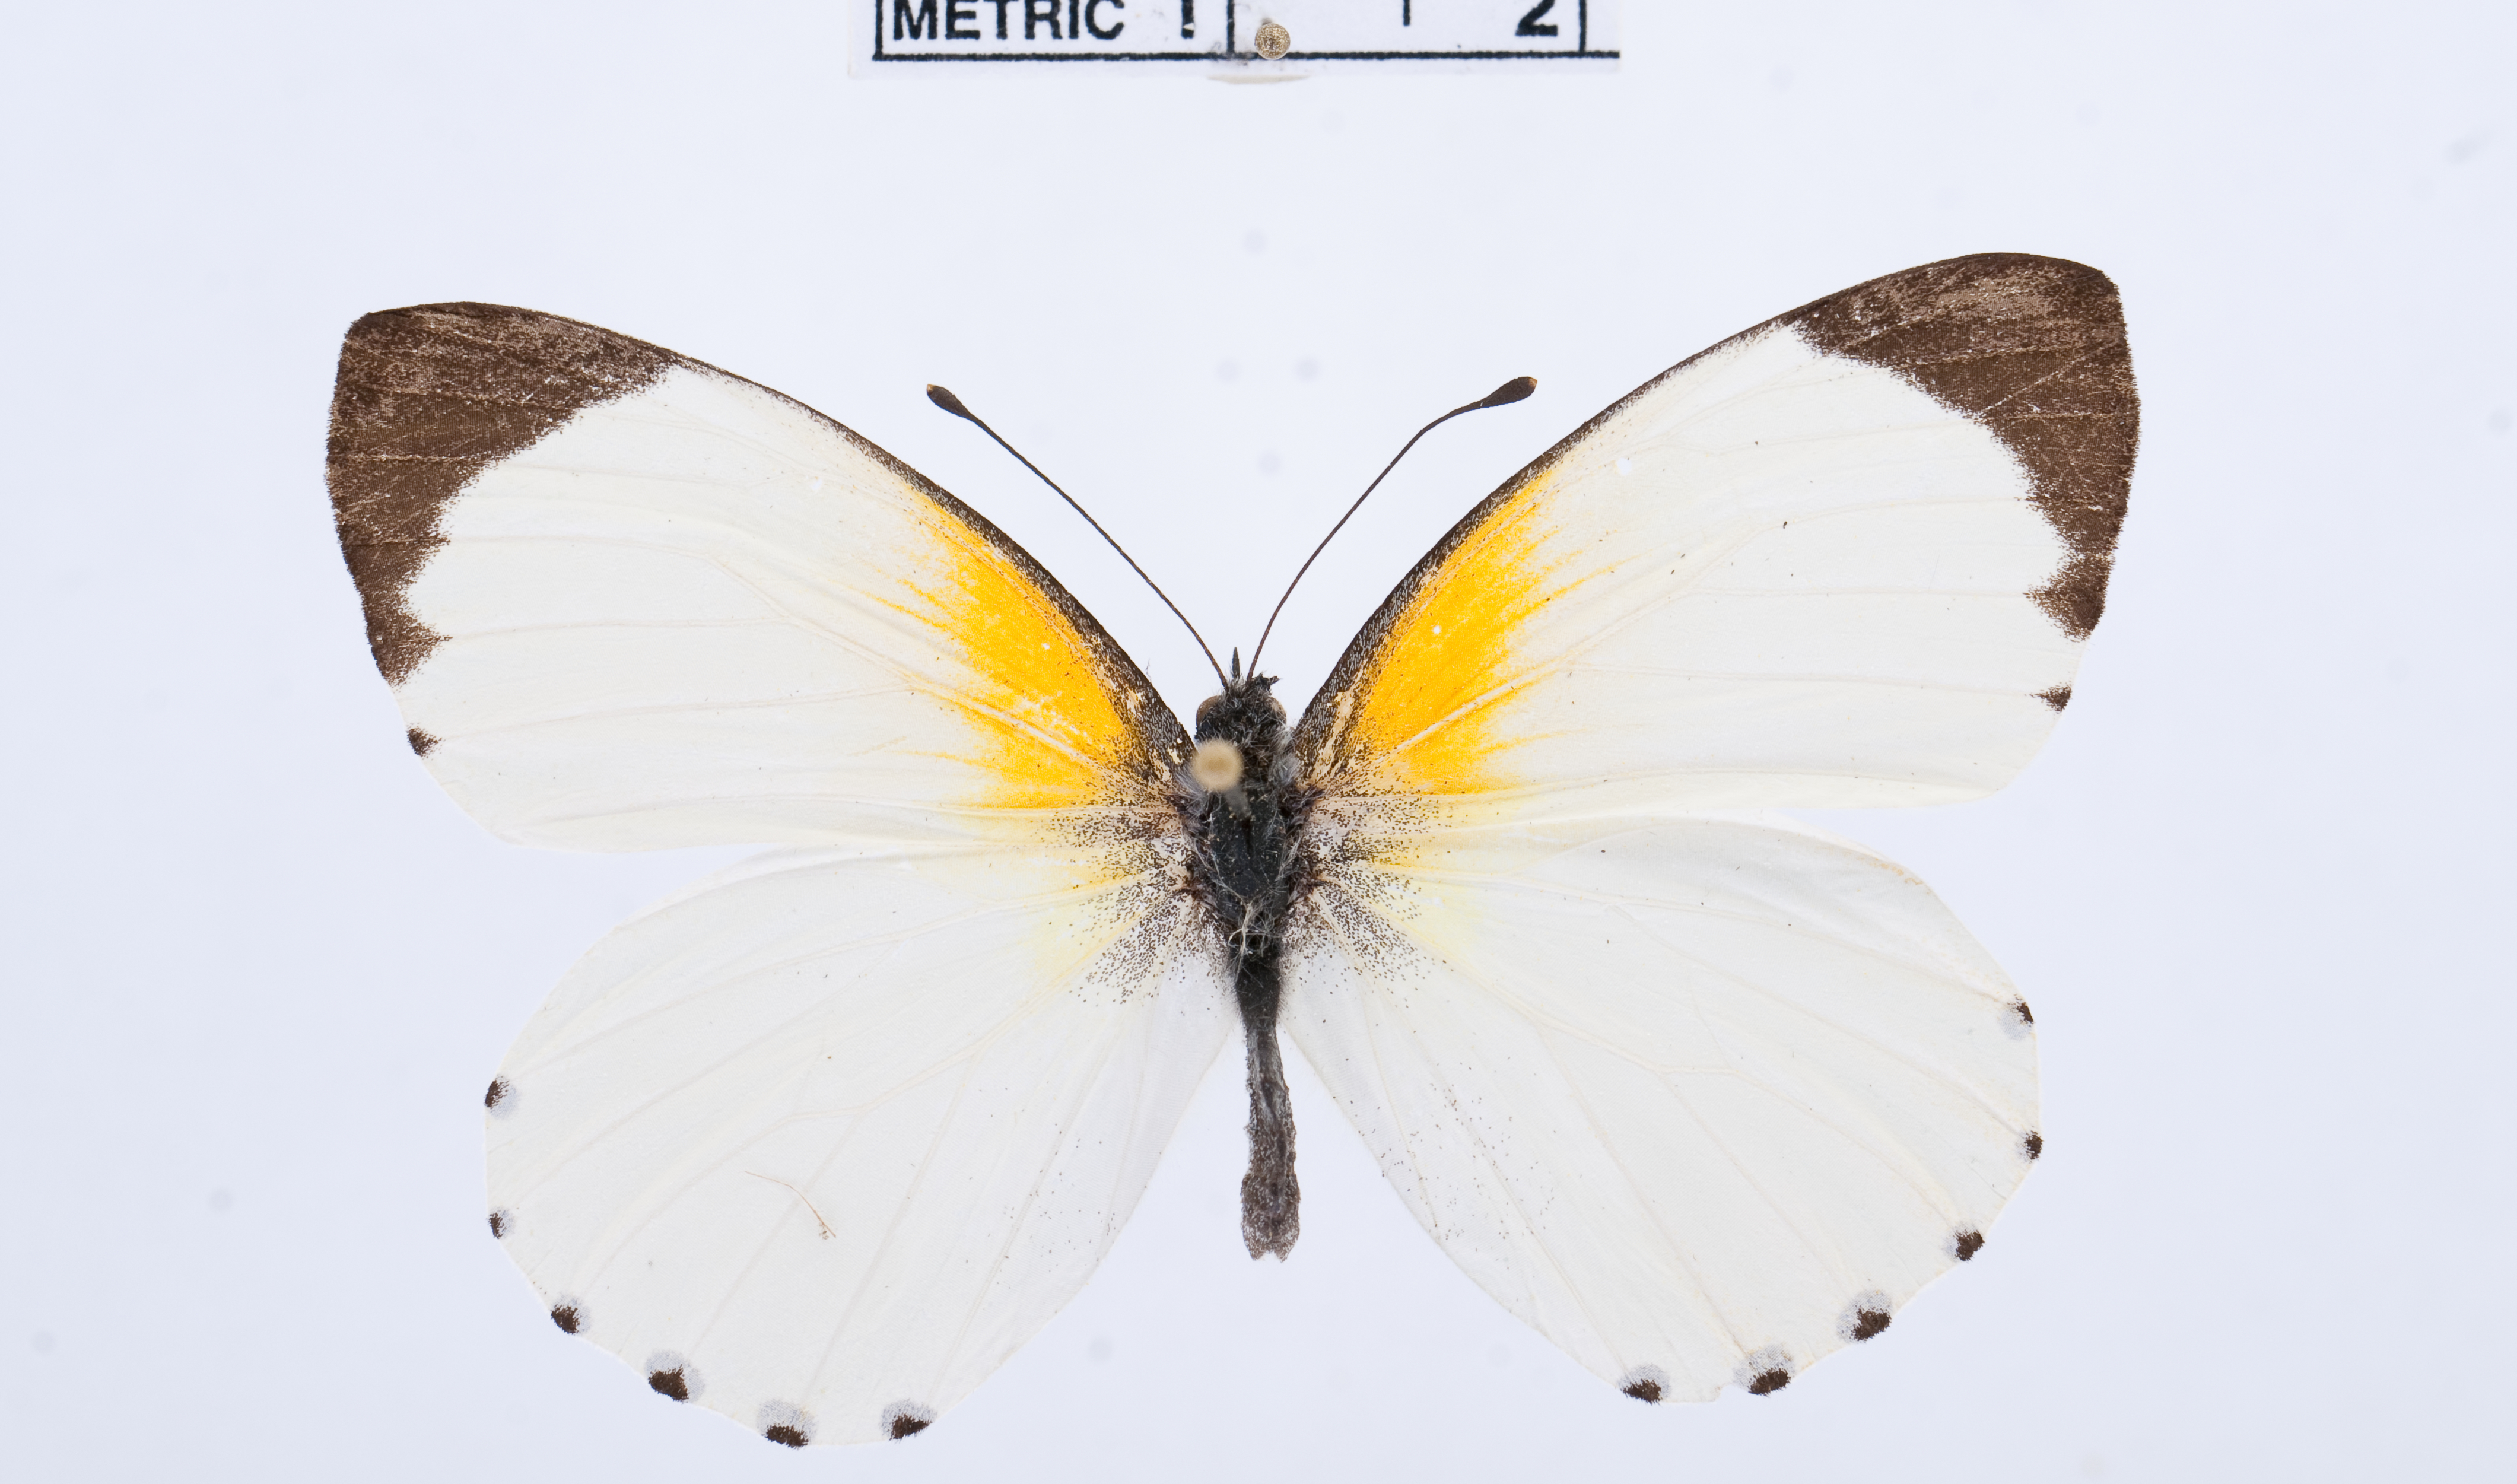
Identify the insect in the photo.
Mylothris similis
